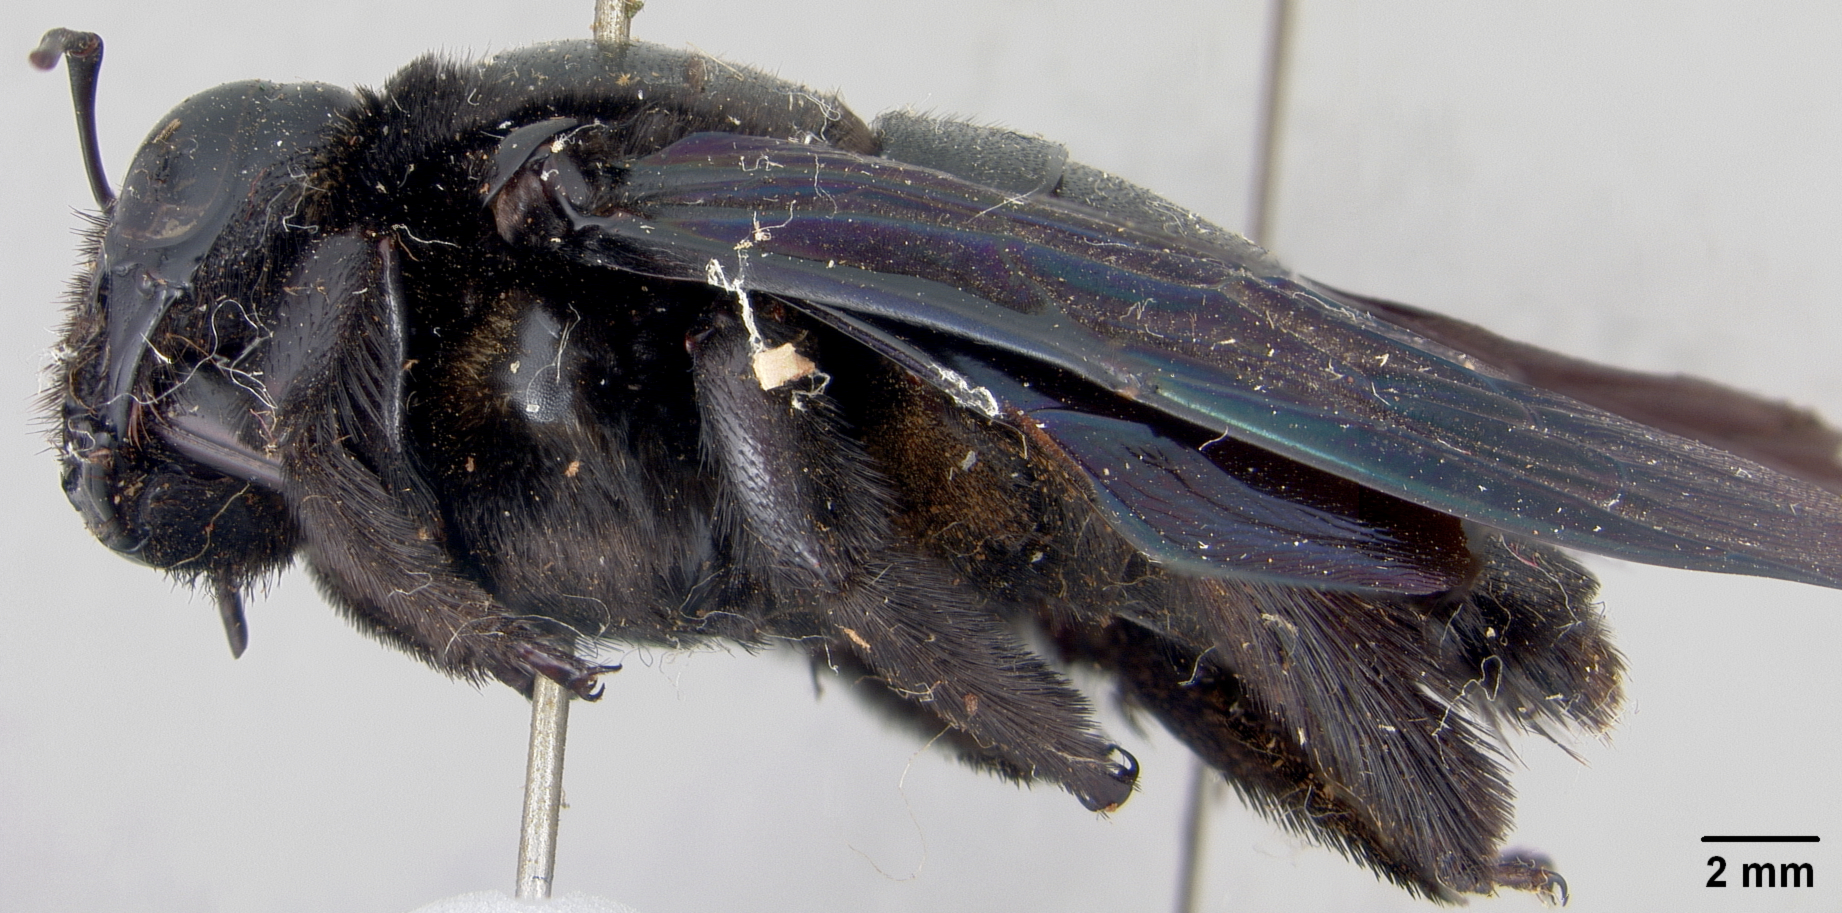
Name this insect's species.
Mesotrichia latipes
